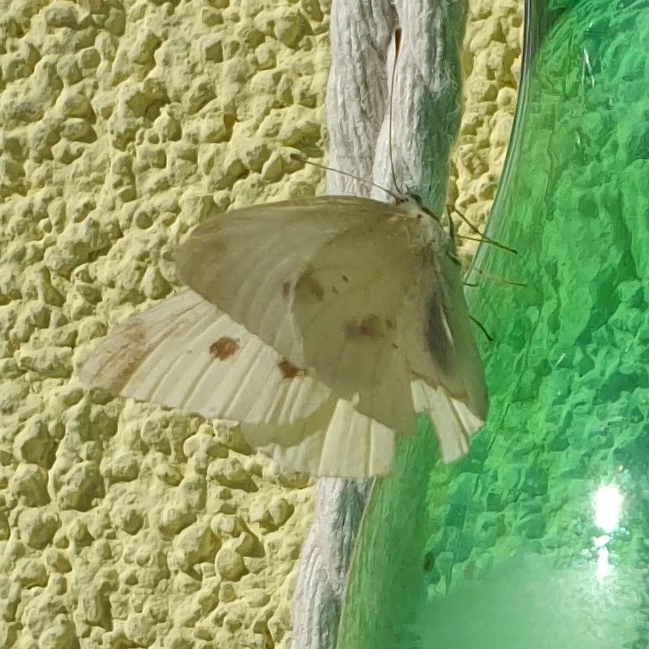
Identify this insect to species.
Pieris rapae
